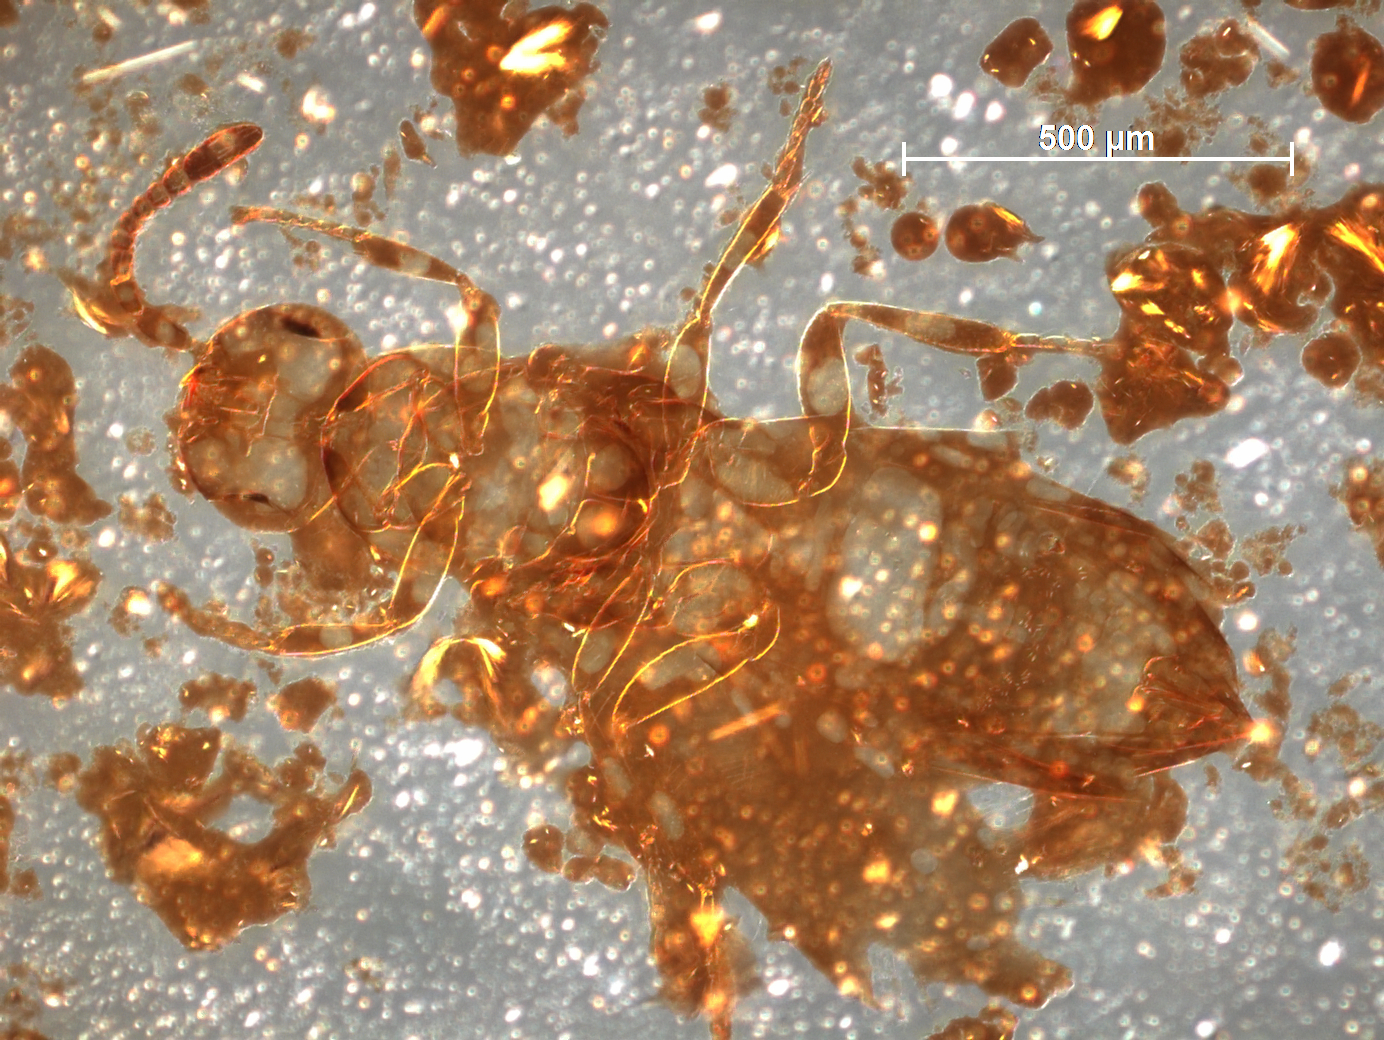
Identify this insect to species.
Scelioencyrtus mymaricoides
